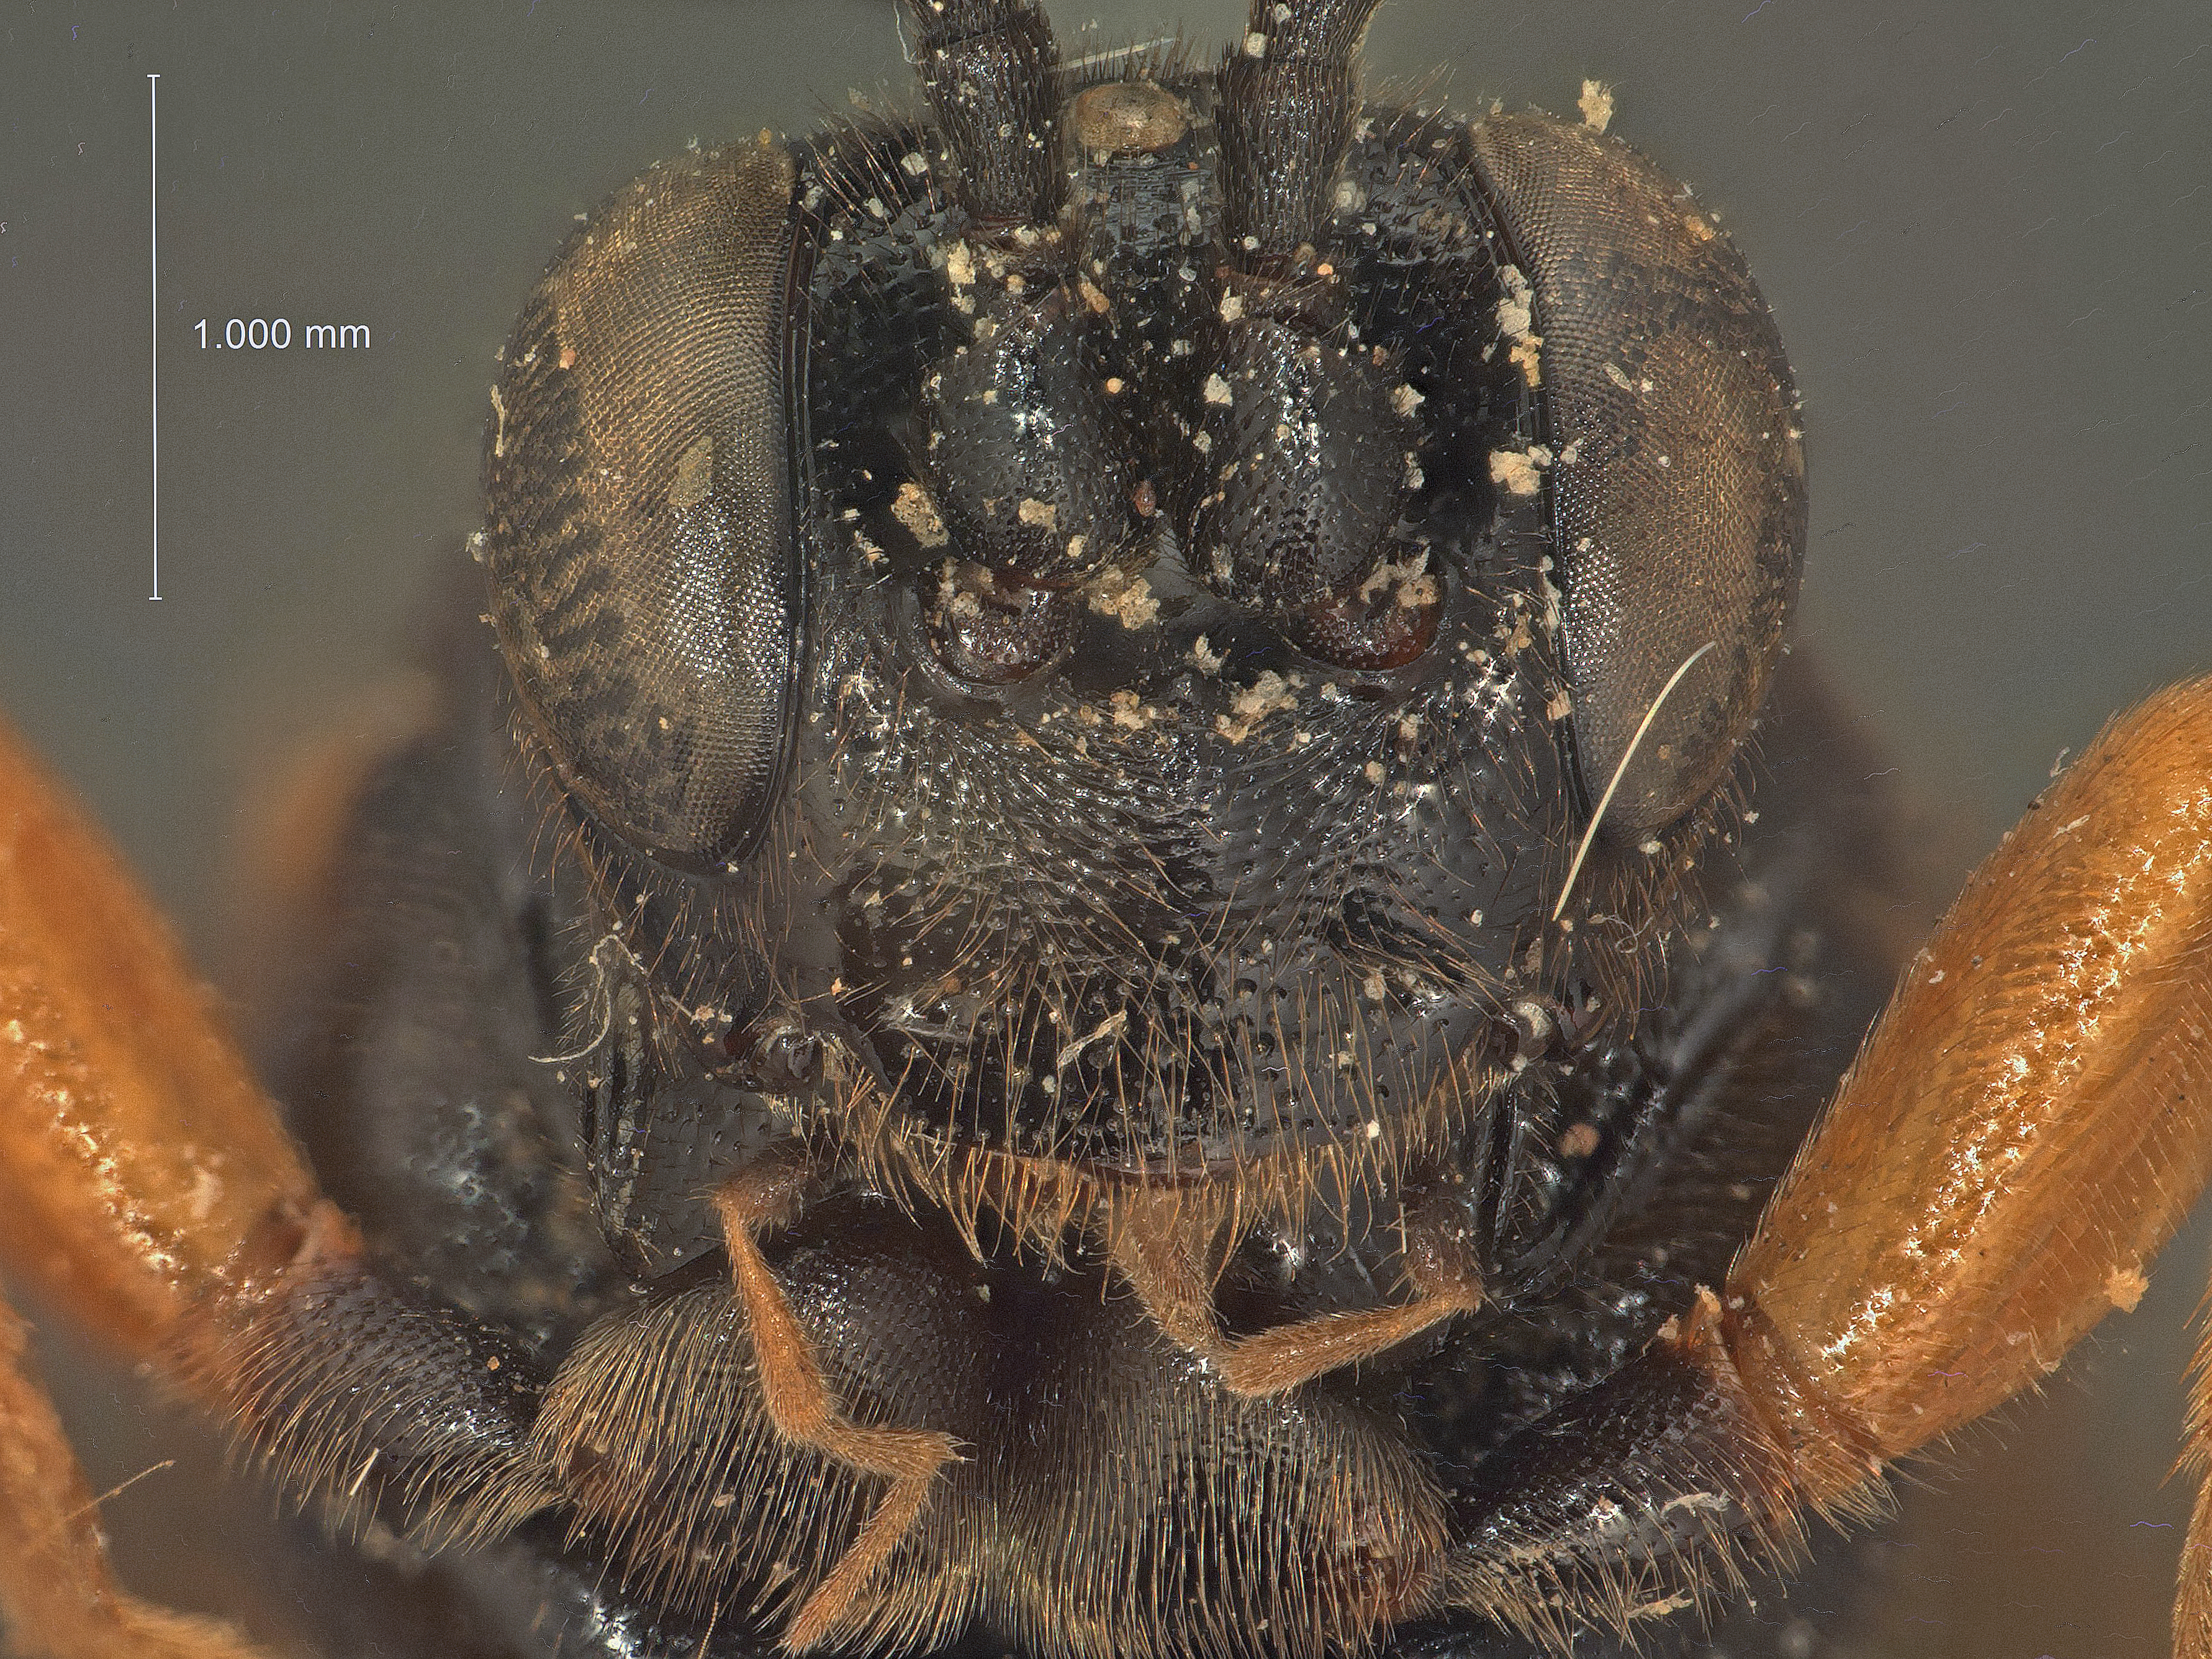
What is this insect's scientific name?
Eristicus cinctus
